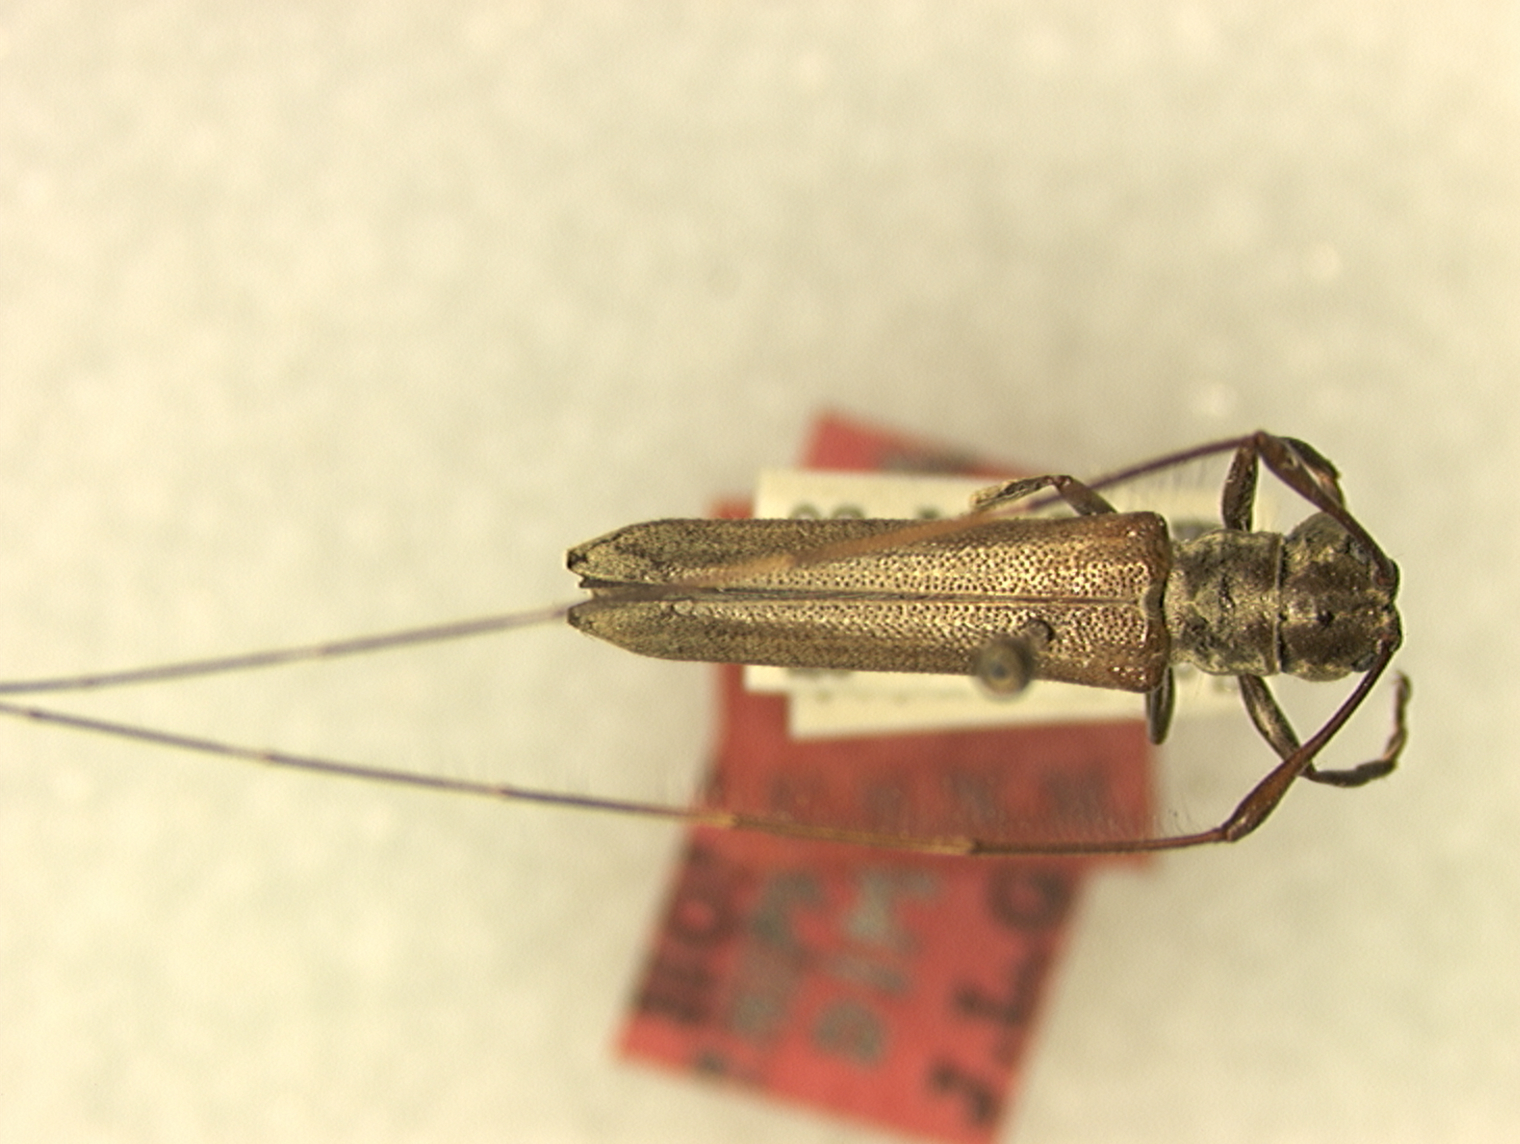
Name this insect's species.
Hippocephala dimorpha
